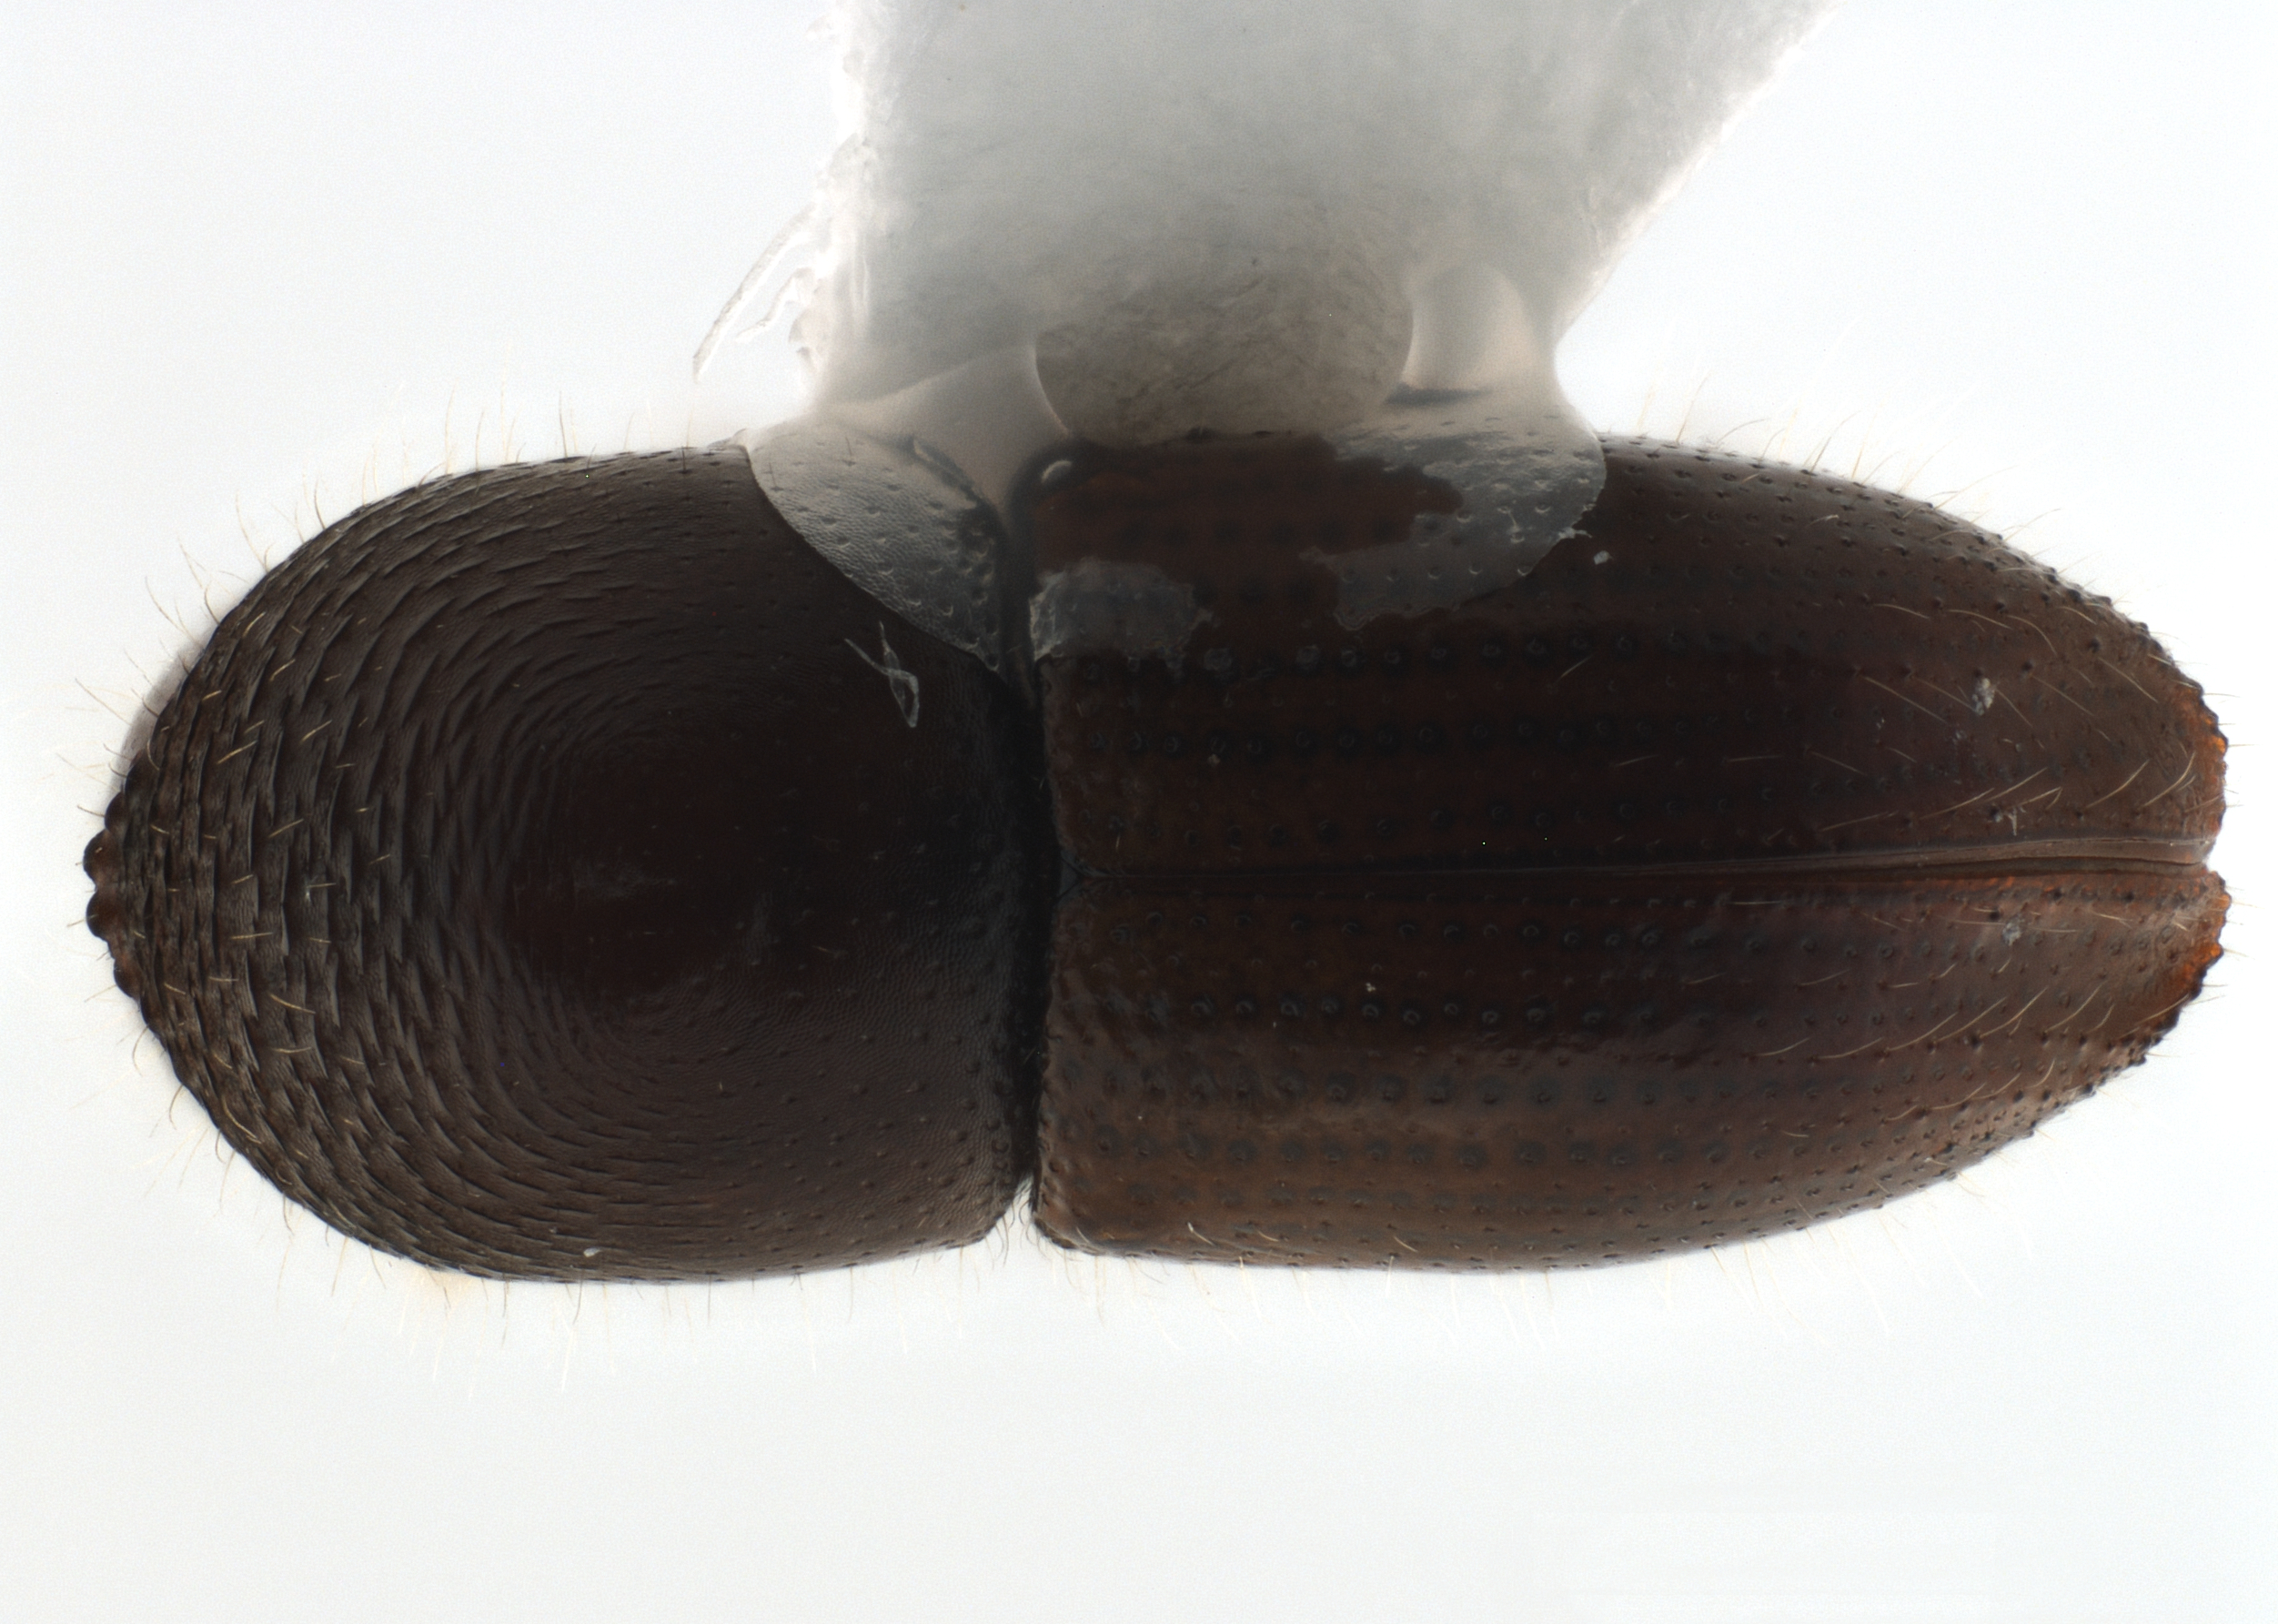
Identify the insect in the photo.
Coptoborus ochromactonus
